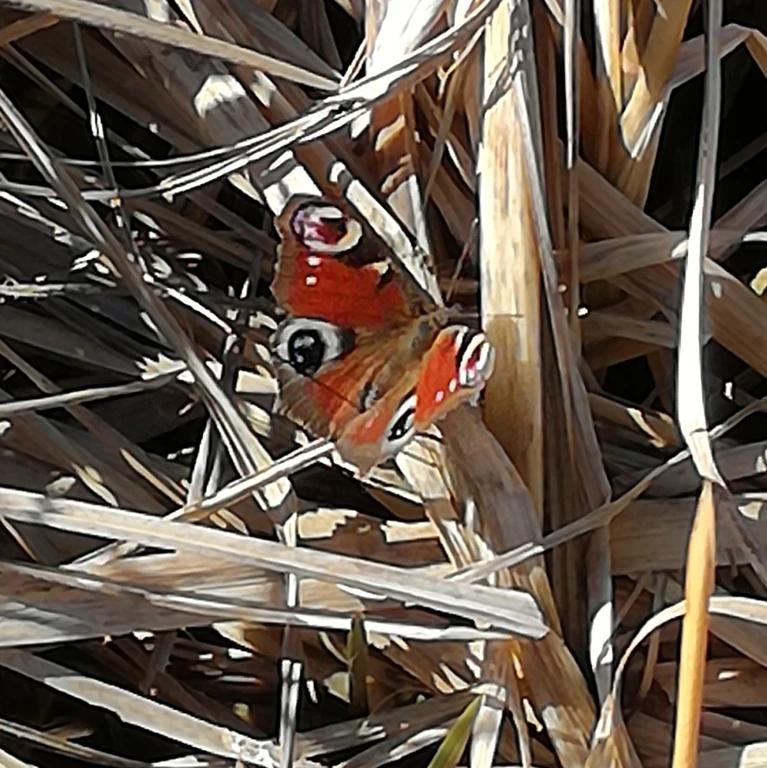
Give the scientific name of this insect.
Aglais io
